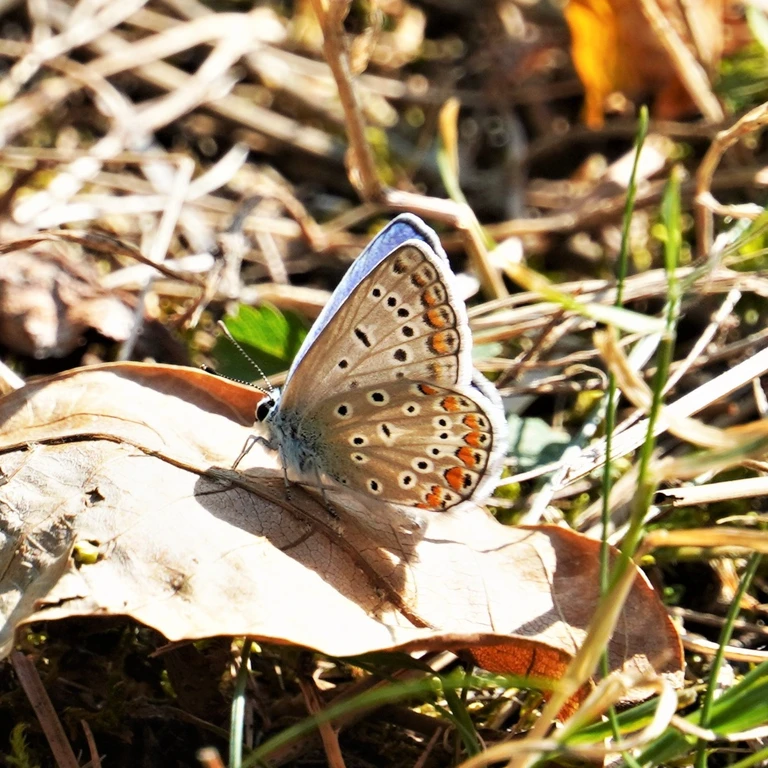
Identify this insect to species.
Polyommatus icarus
